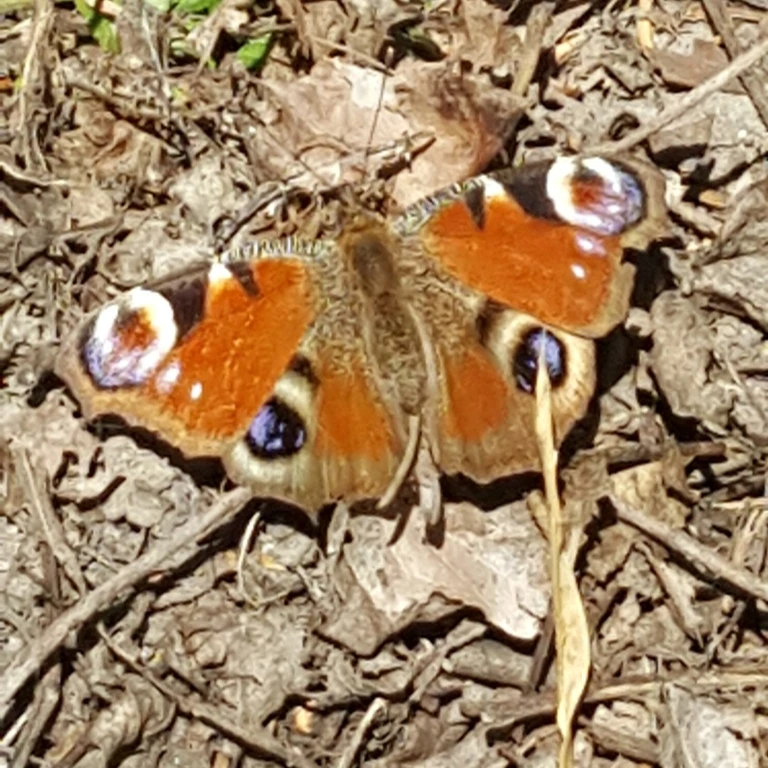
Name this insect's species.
Aglais io
